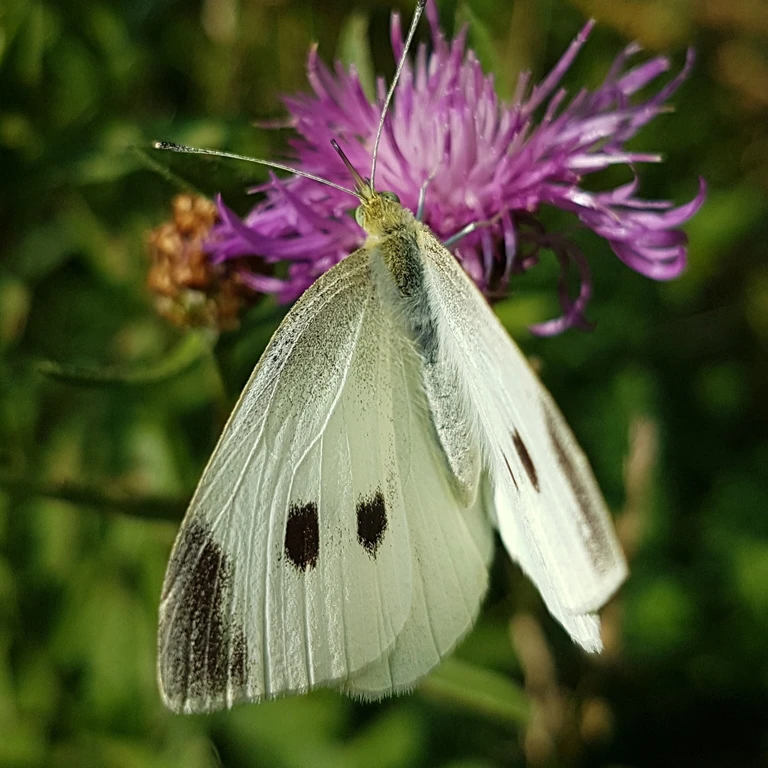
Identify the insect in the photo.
Pieris rapae
